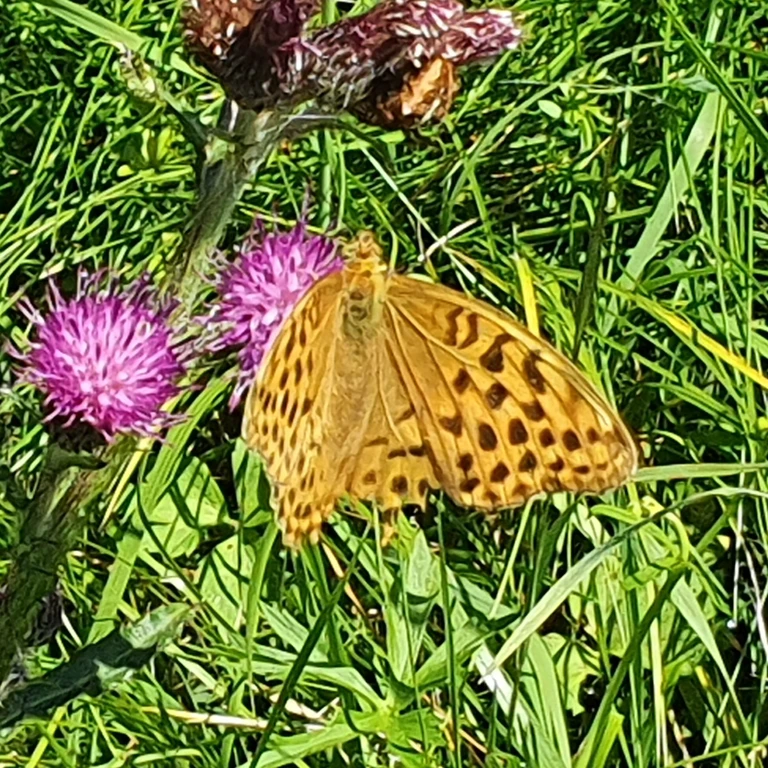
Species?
Argynnis paphia
